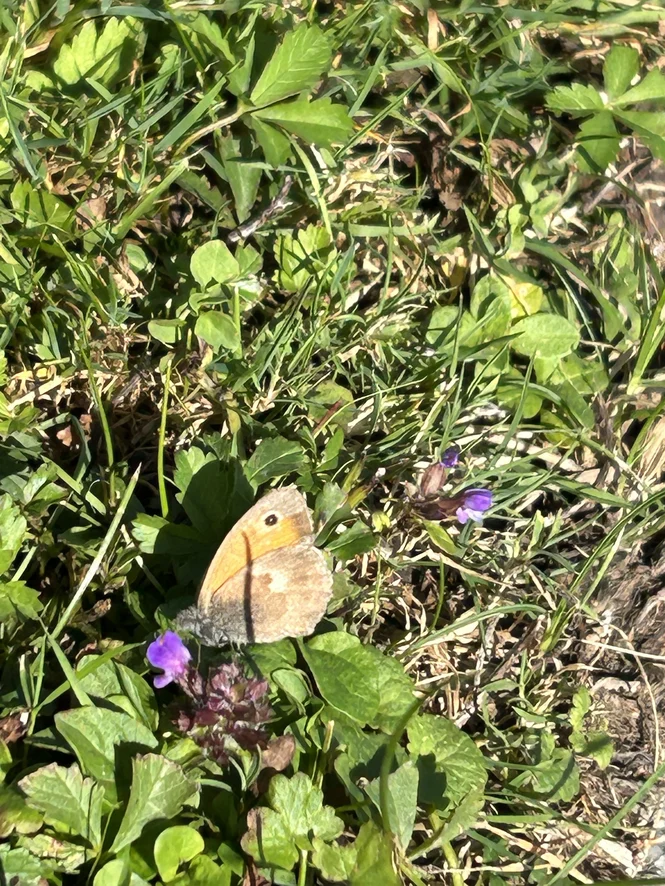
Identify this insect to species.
Coenonympha pamphilus
